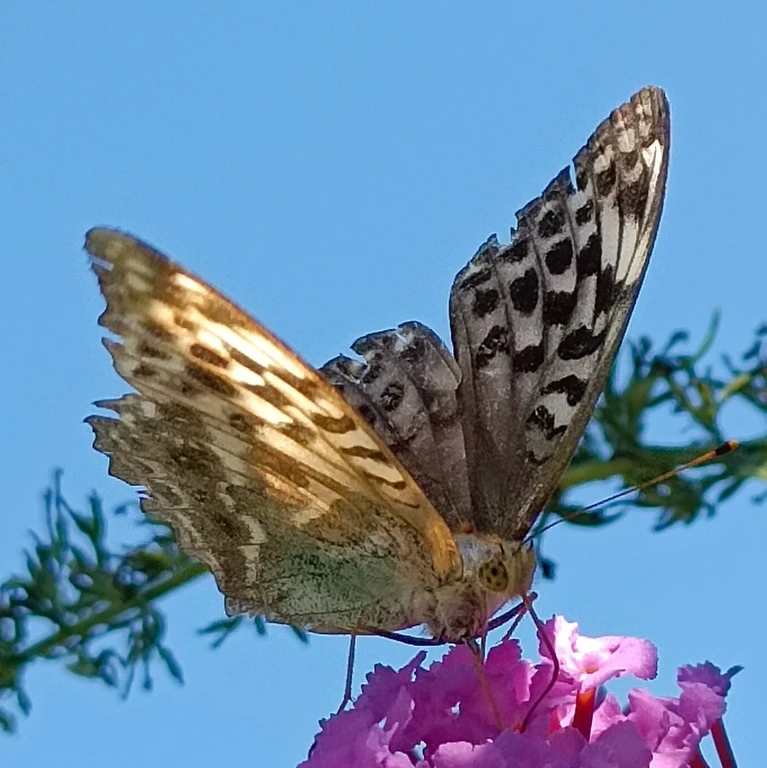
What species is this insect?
Argynnis paphia
